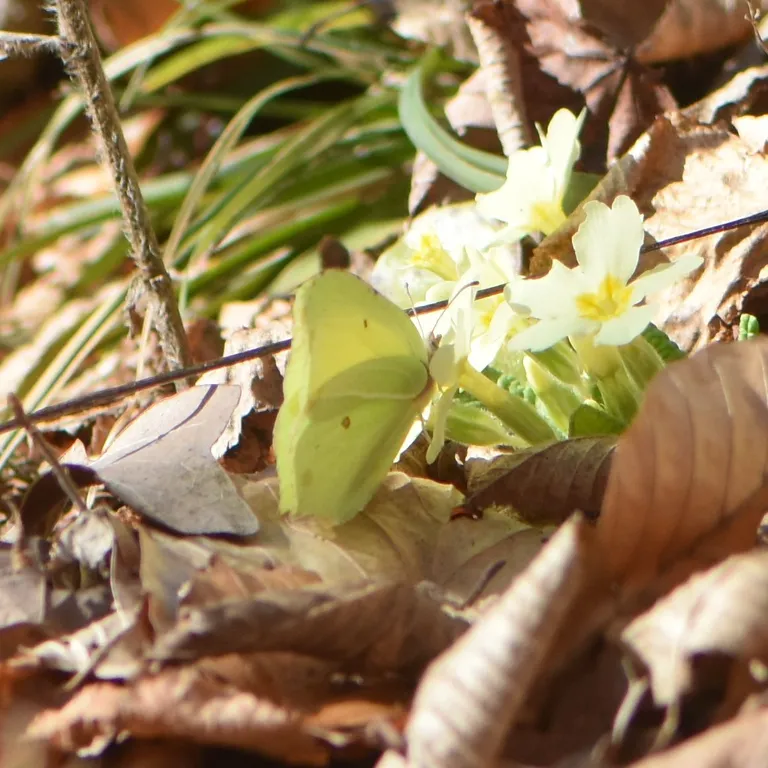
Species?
Gonepteryx rhamni
